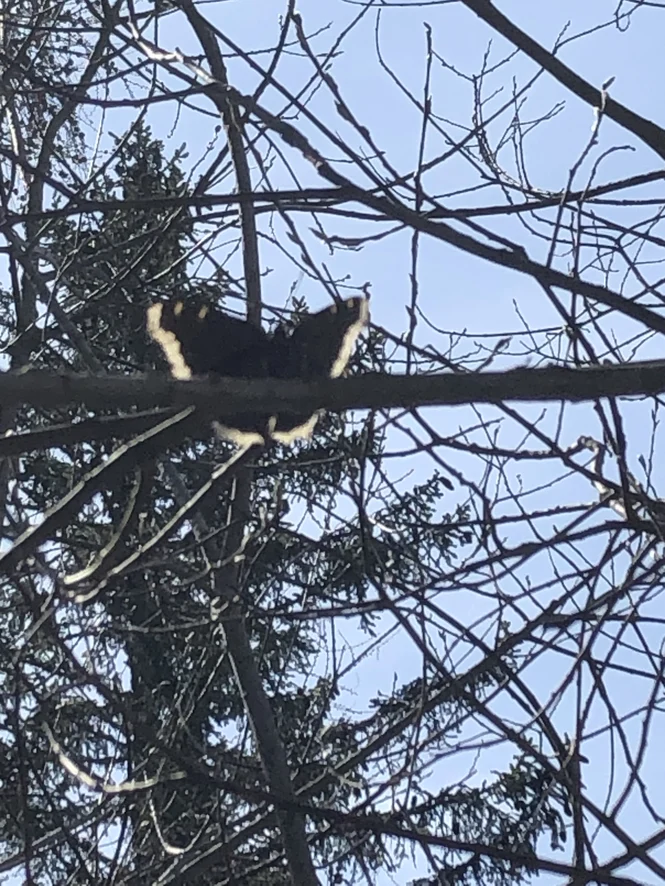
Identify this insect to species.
Nymphalis antiopa
